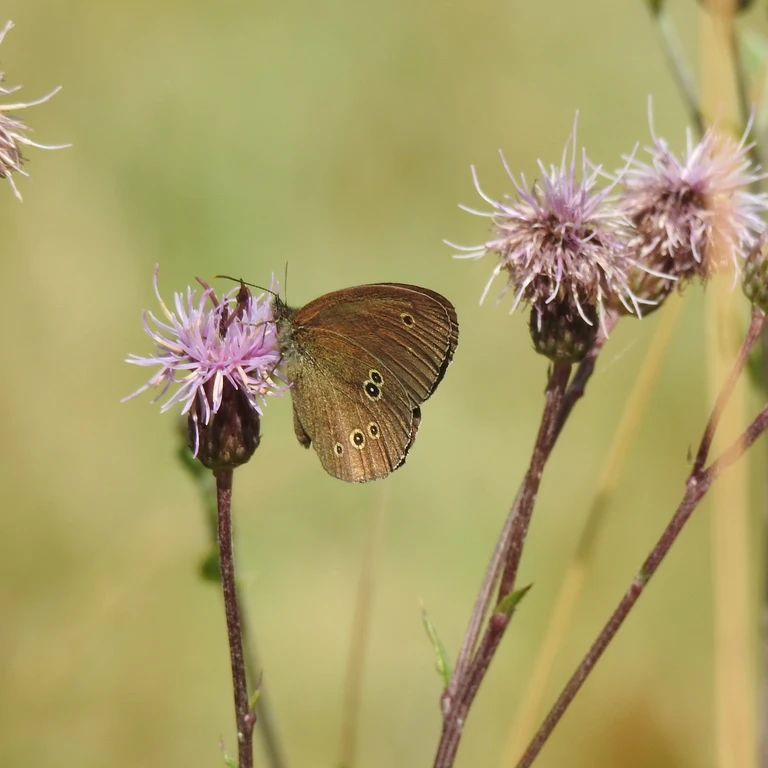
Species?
Aphantopus hyperantus
